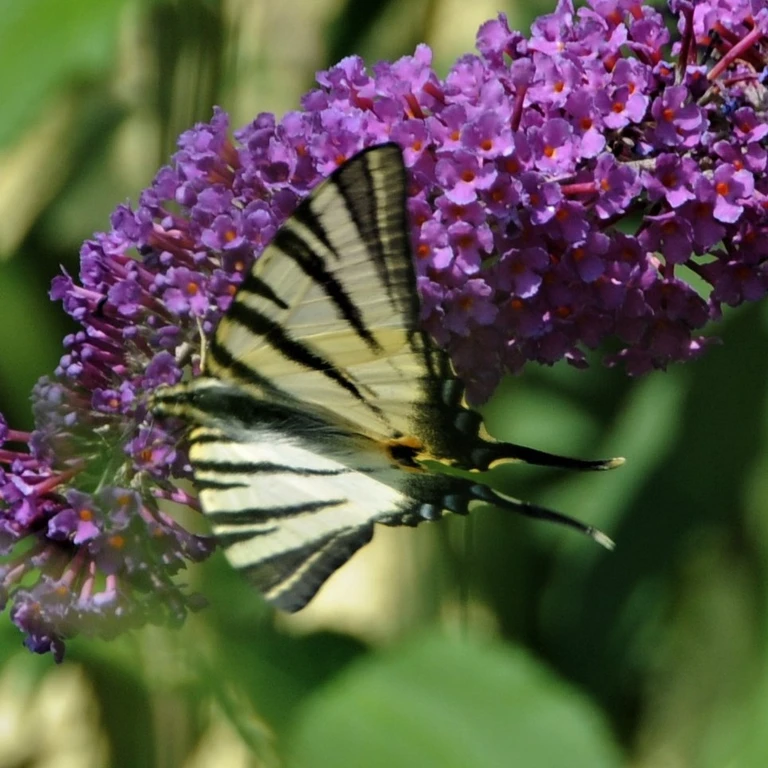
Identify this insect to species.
Iphiclides podalirius
